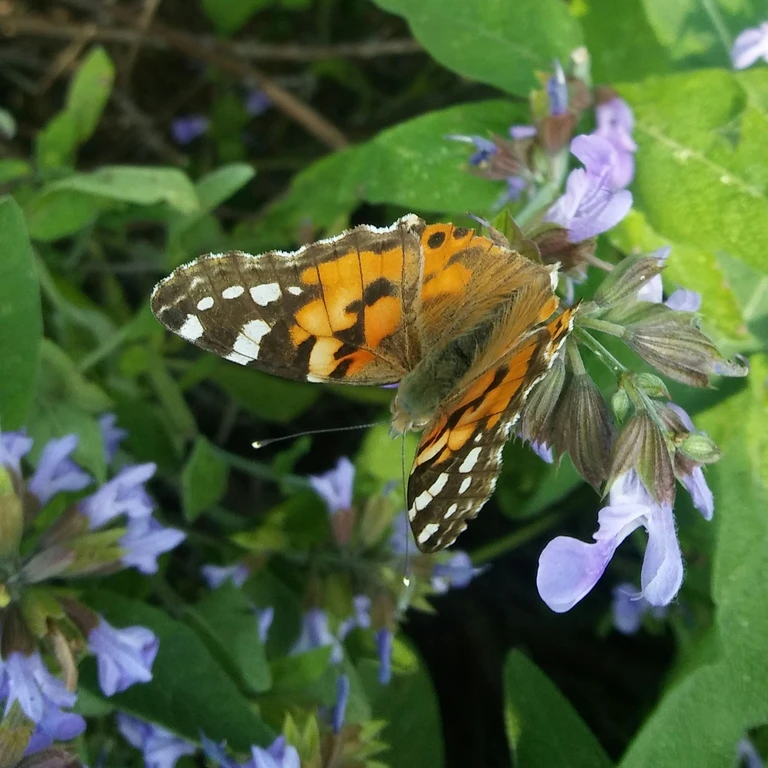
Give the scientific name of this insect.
Vanessa cardui
